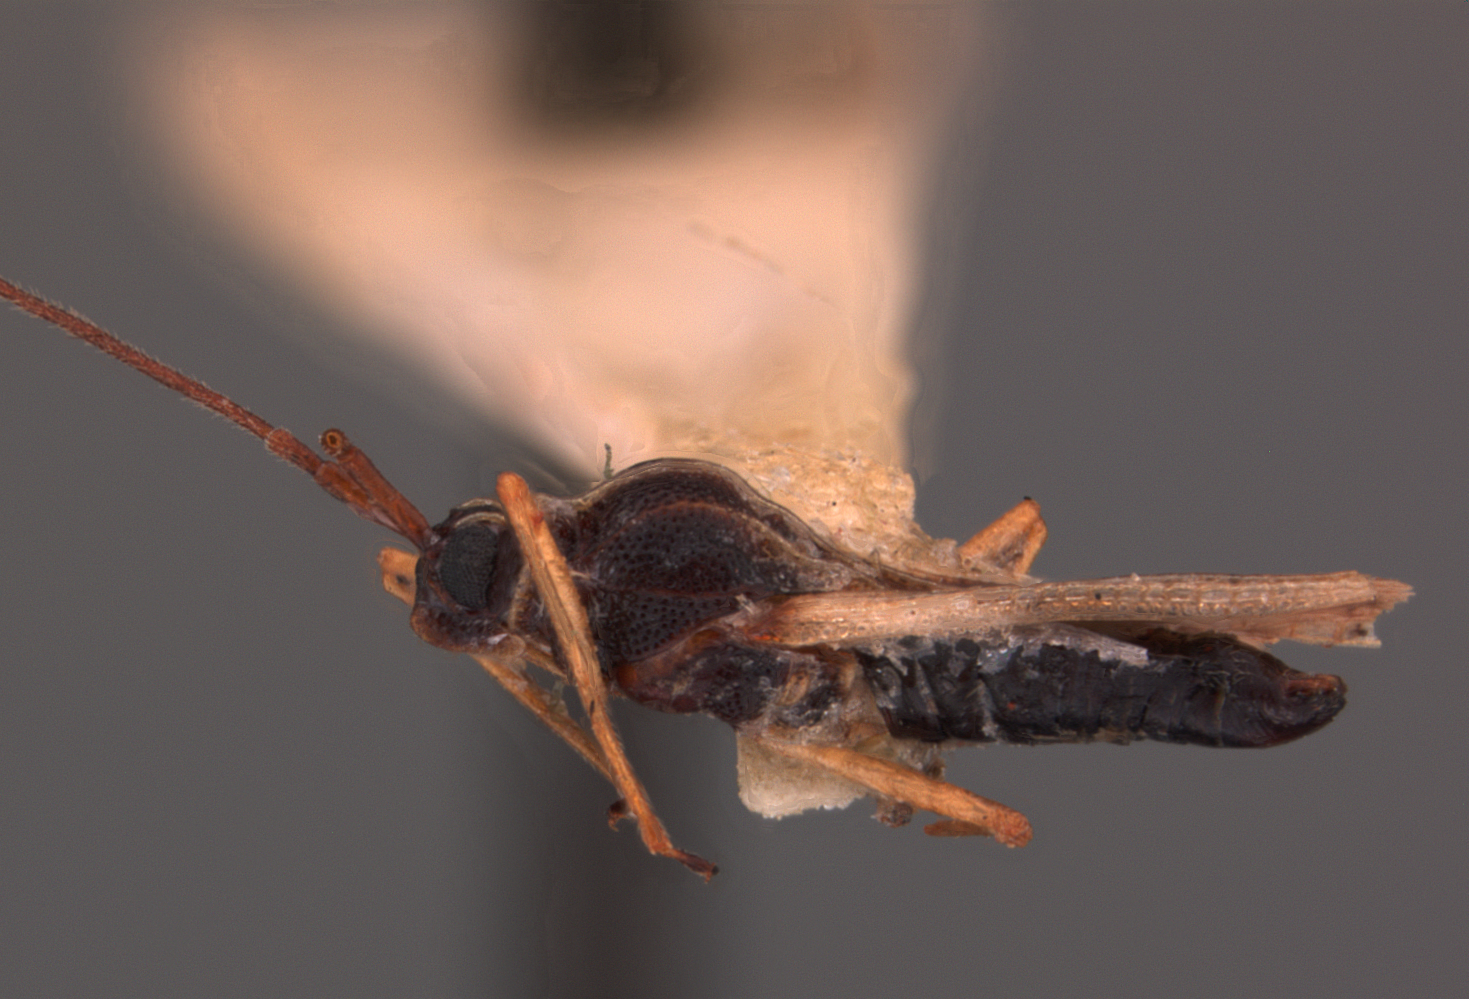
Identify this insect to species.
Tigava ugandana
